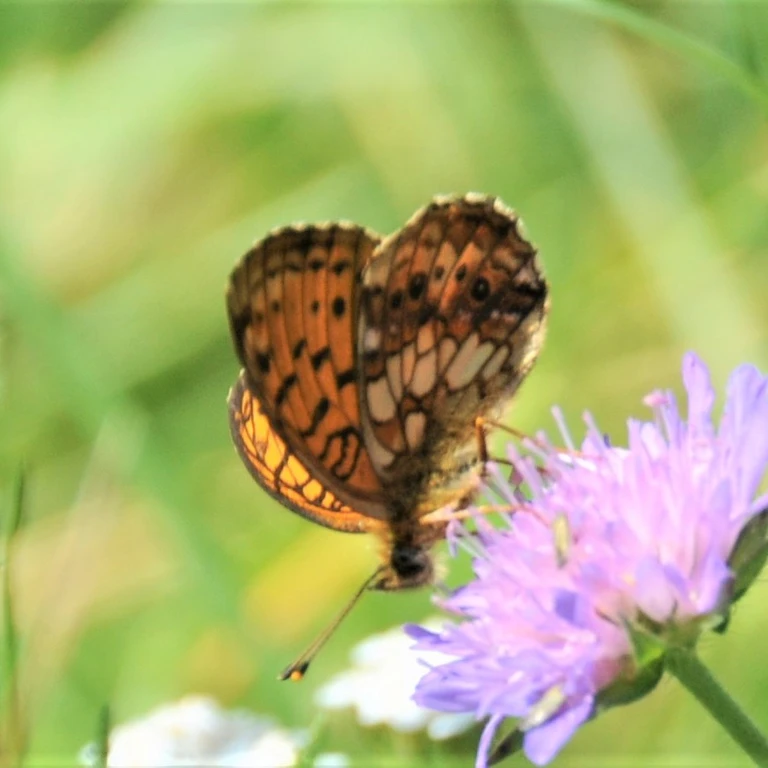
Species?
Brenthis ino
